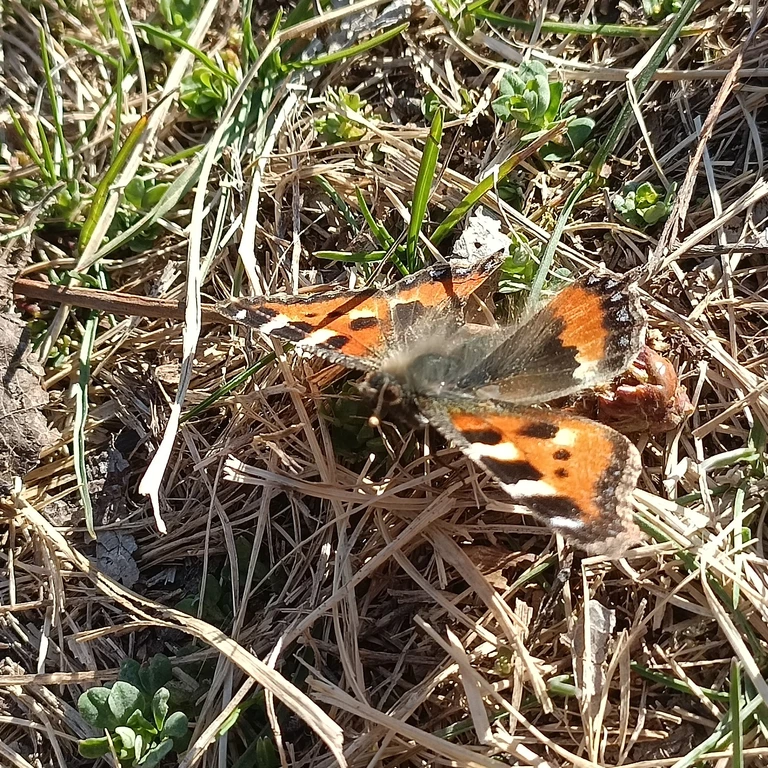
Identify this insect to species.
Aglais urticae
